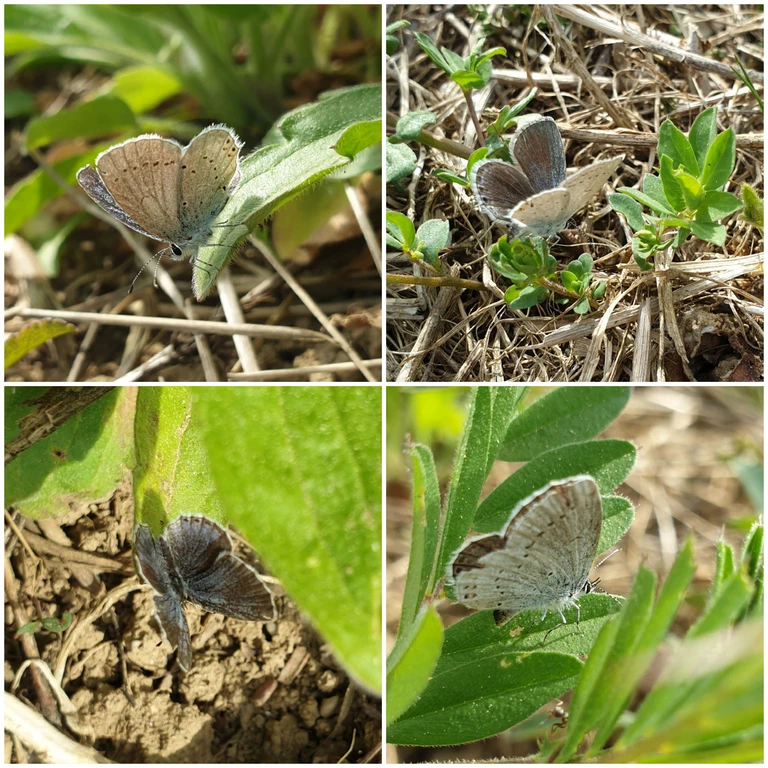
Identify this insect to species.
Cupido argiades (also Elkalyce argiades)
